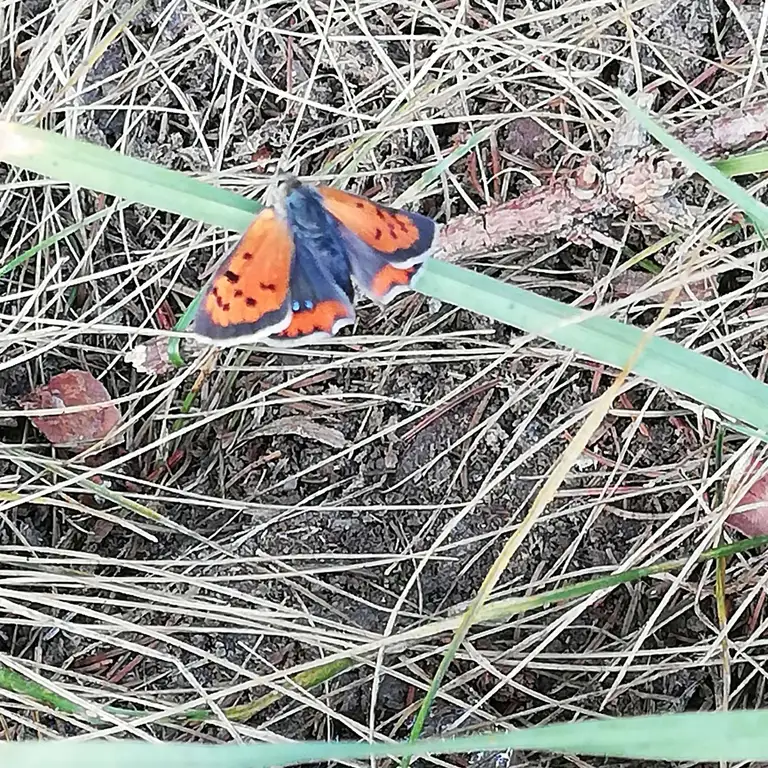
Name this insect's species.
Lycaena phlaeas
